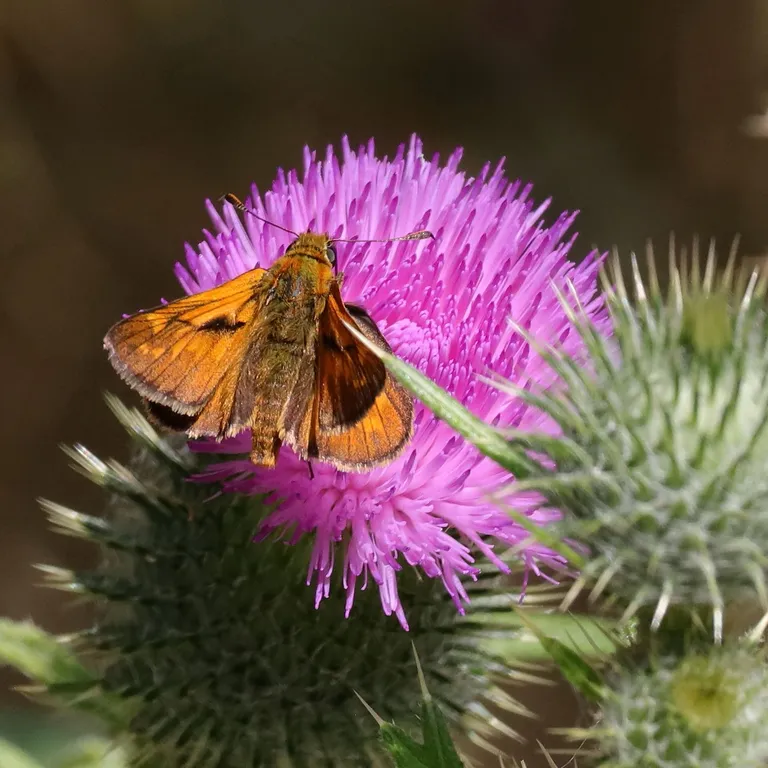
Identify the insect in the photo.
Ochlodes sylvanus (also Ochlodes venata)
